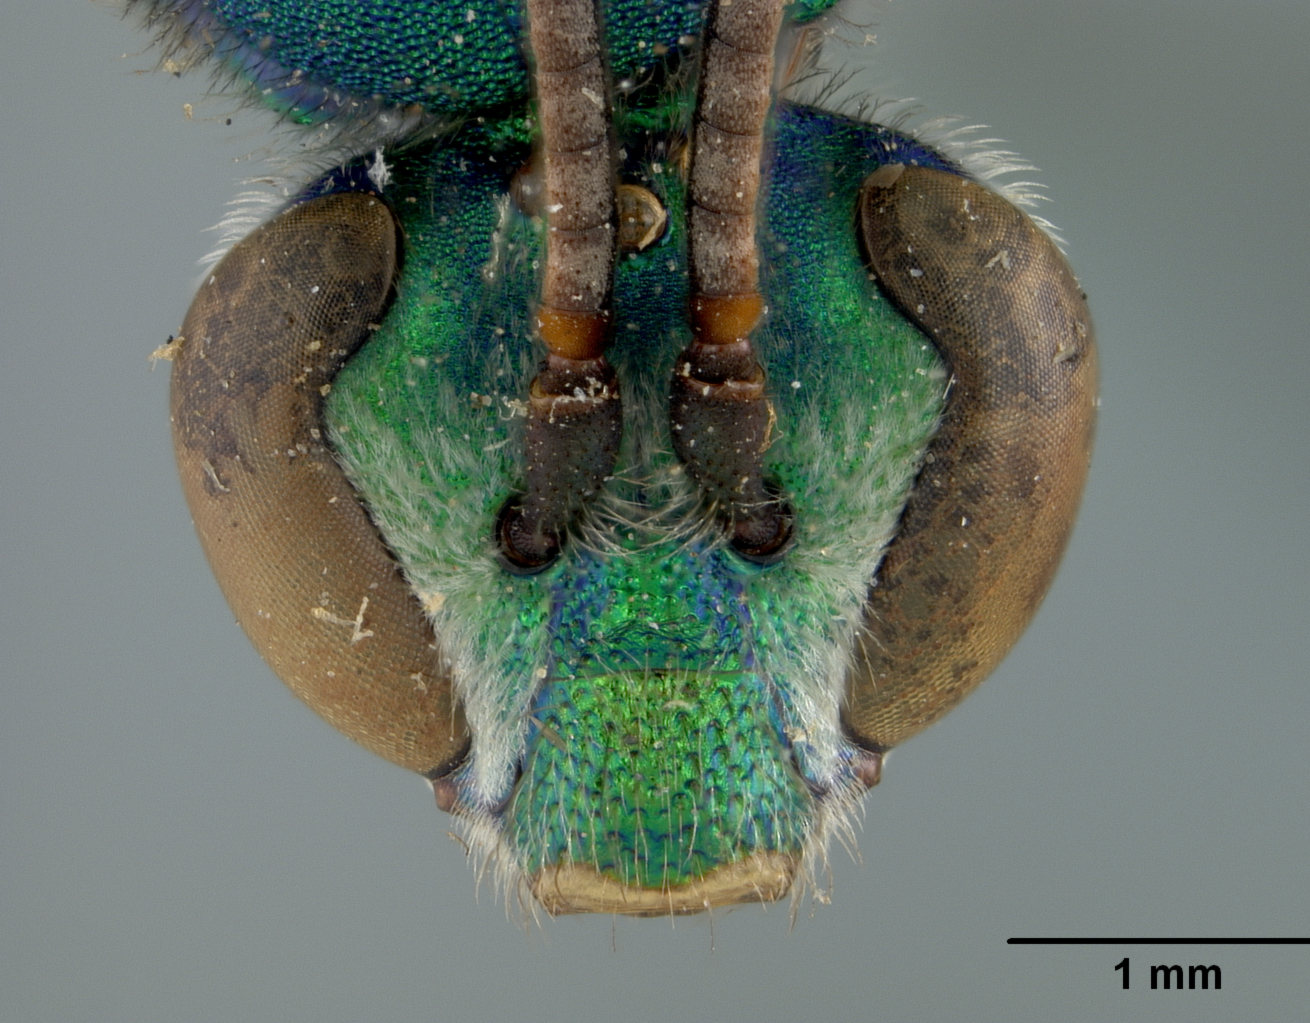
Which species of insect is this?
Augochlora binghami
